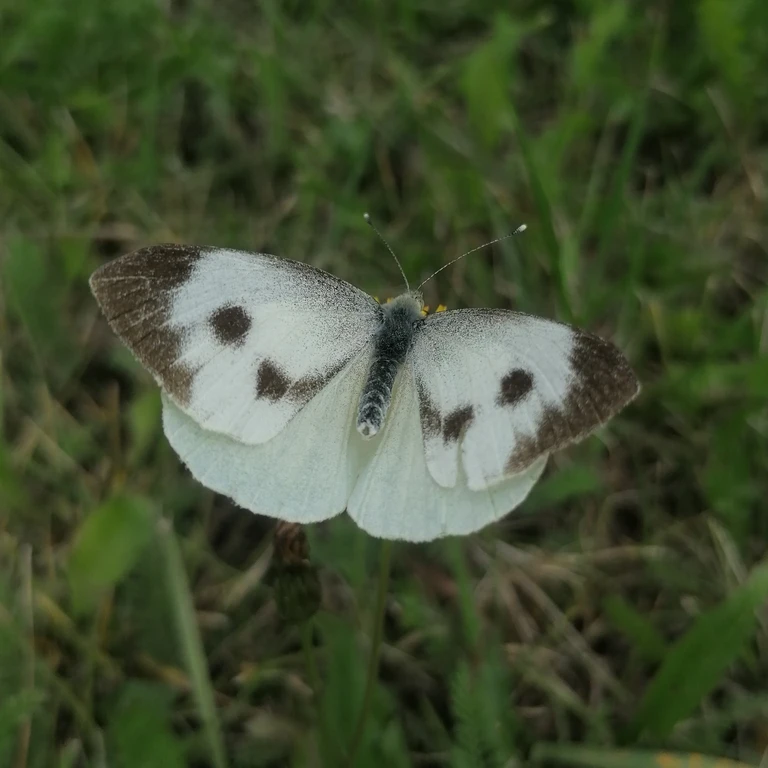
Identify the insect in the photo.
Pieris brassicae
